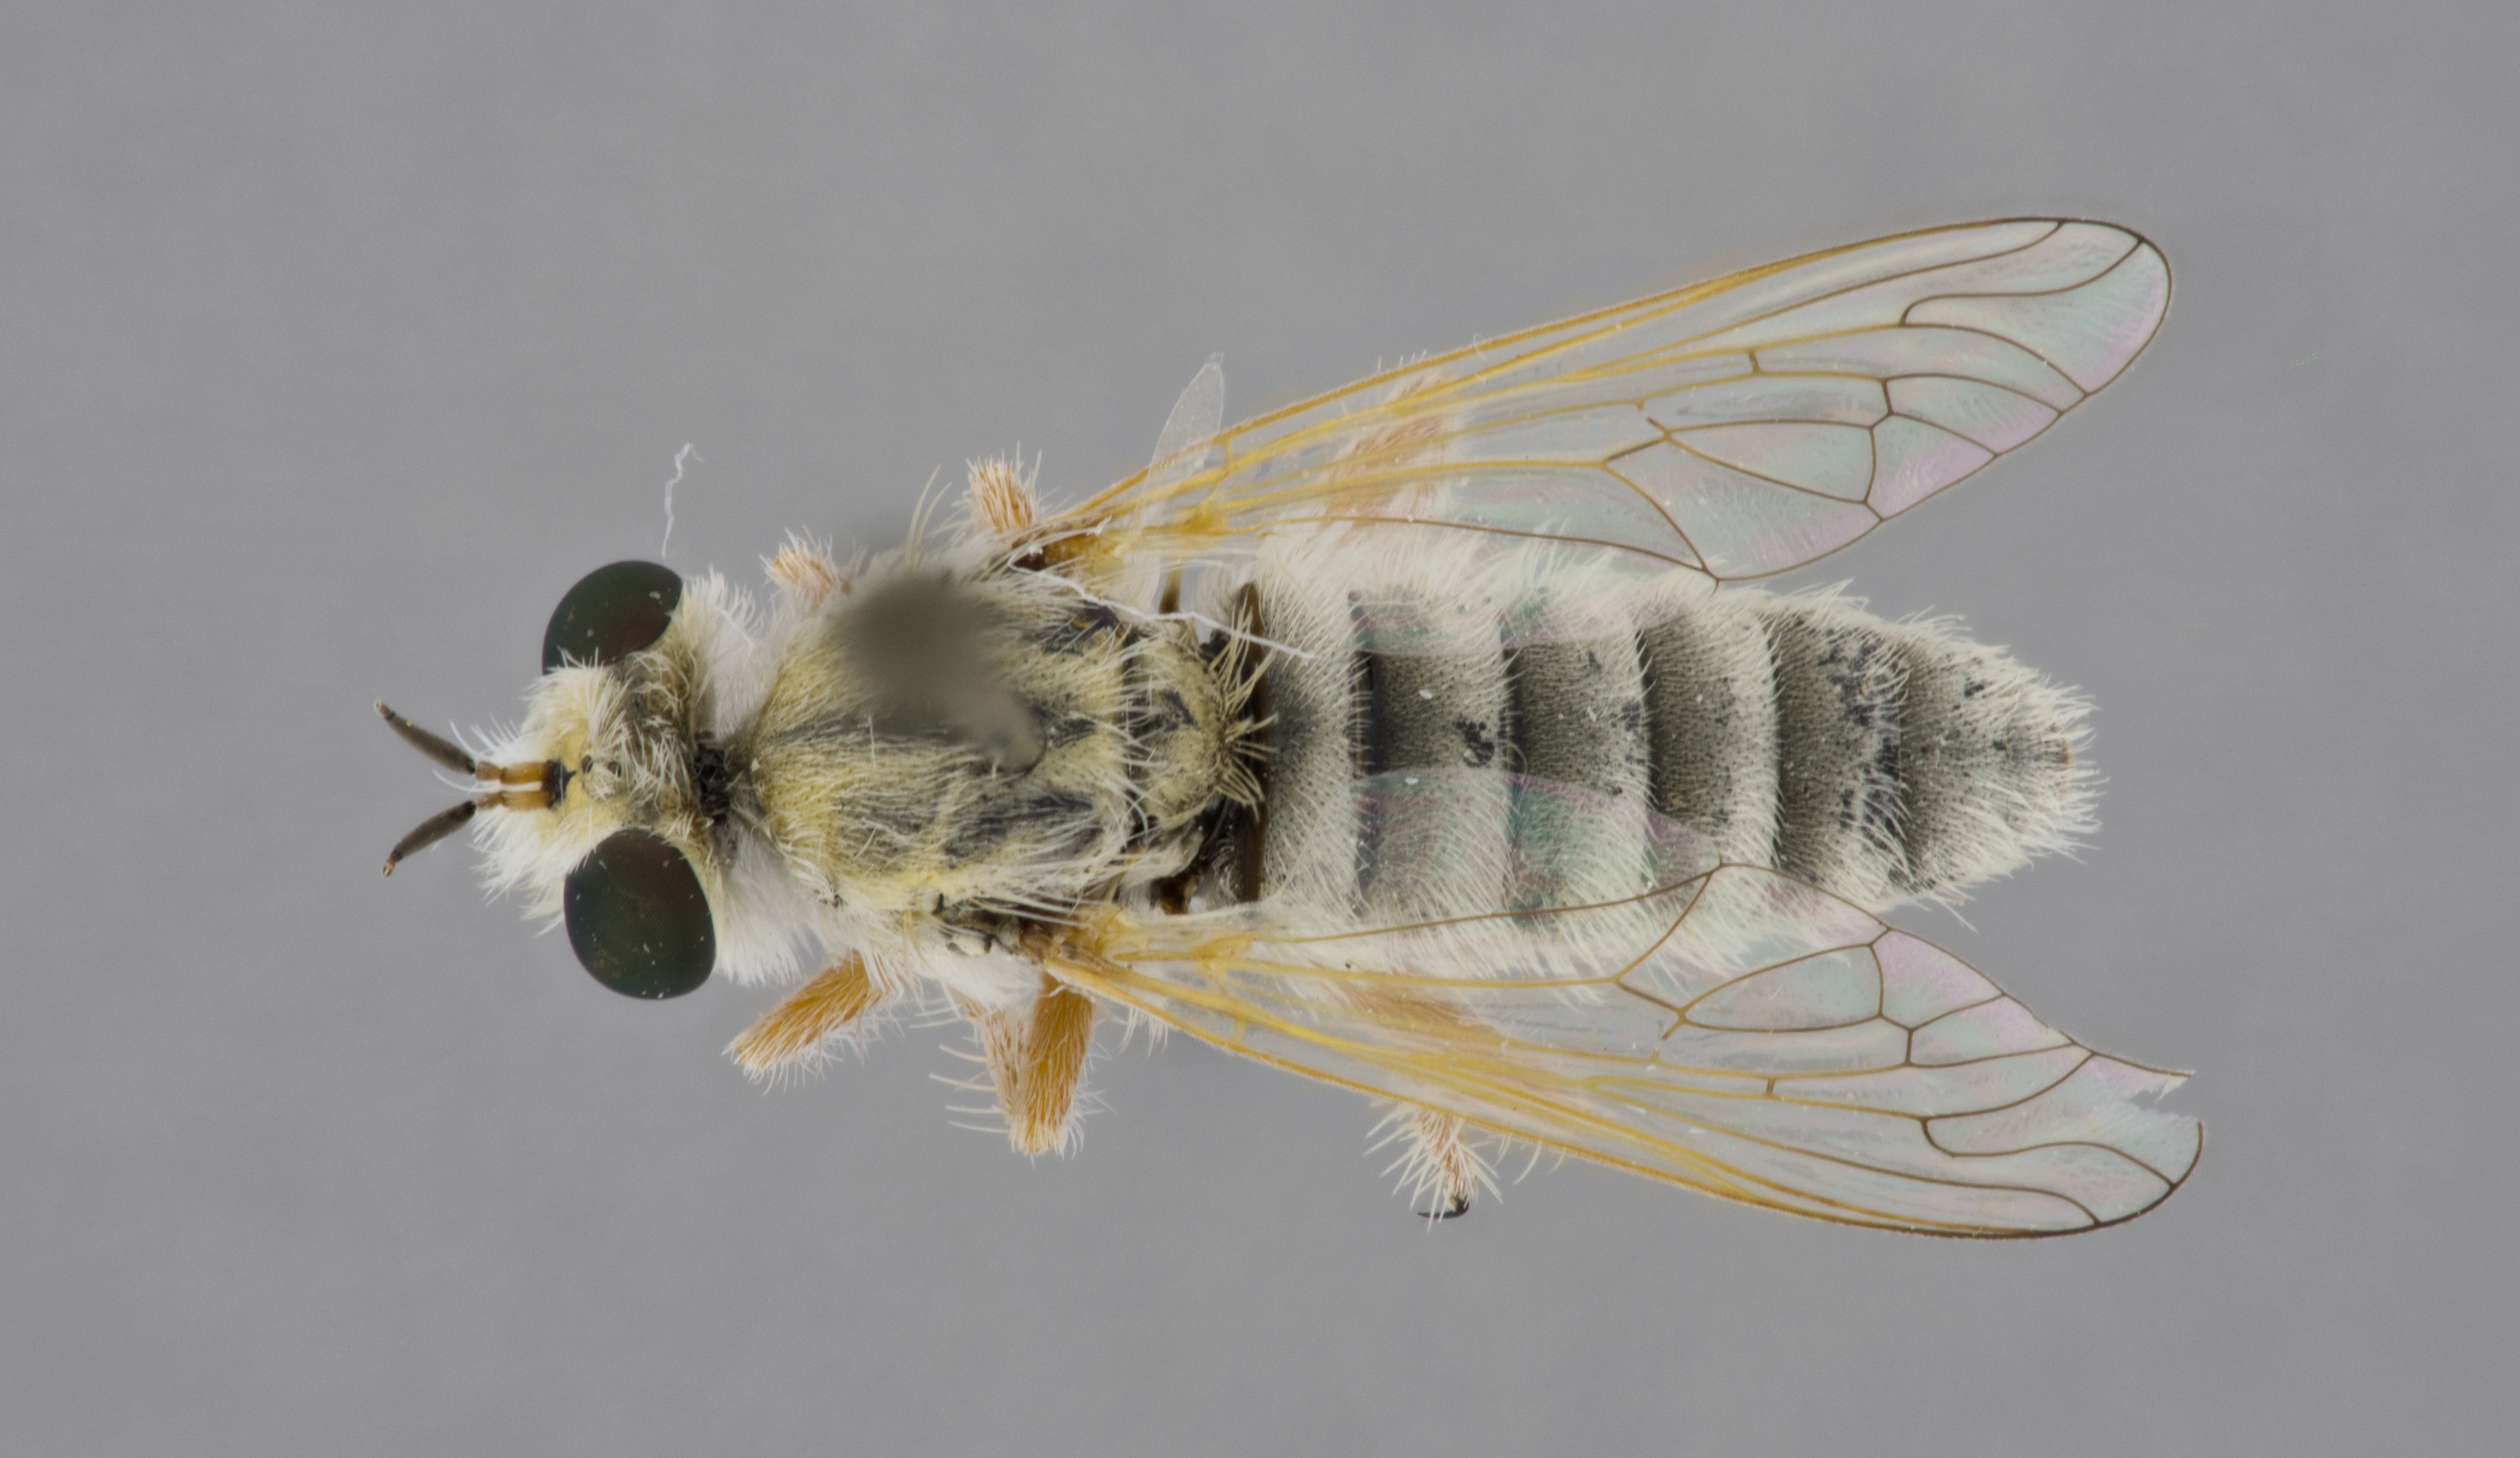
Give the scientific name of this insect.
Prytanomyia kochi (also Prytanomyia albida)
